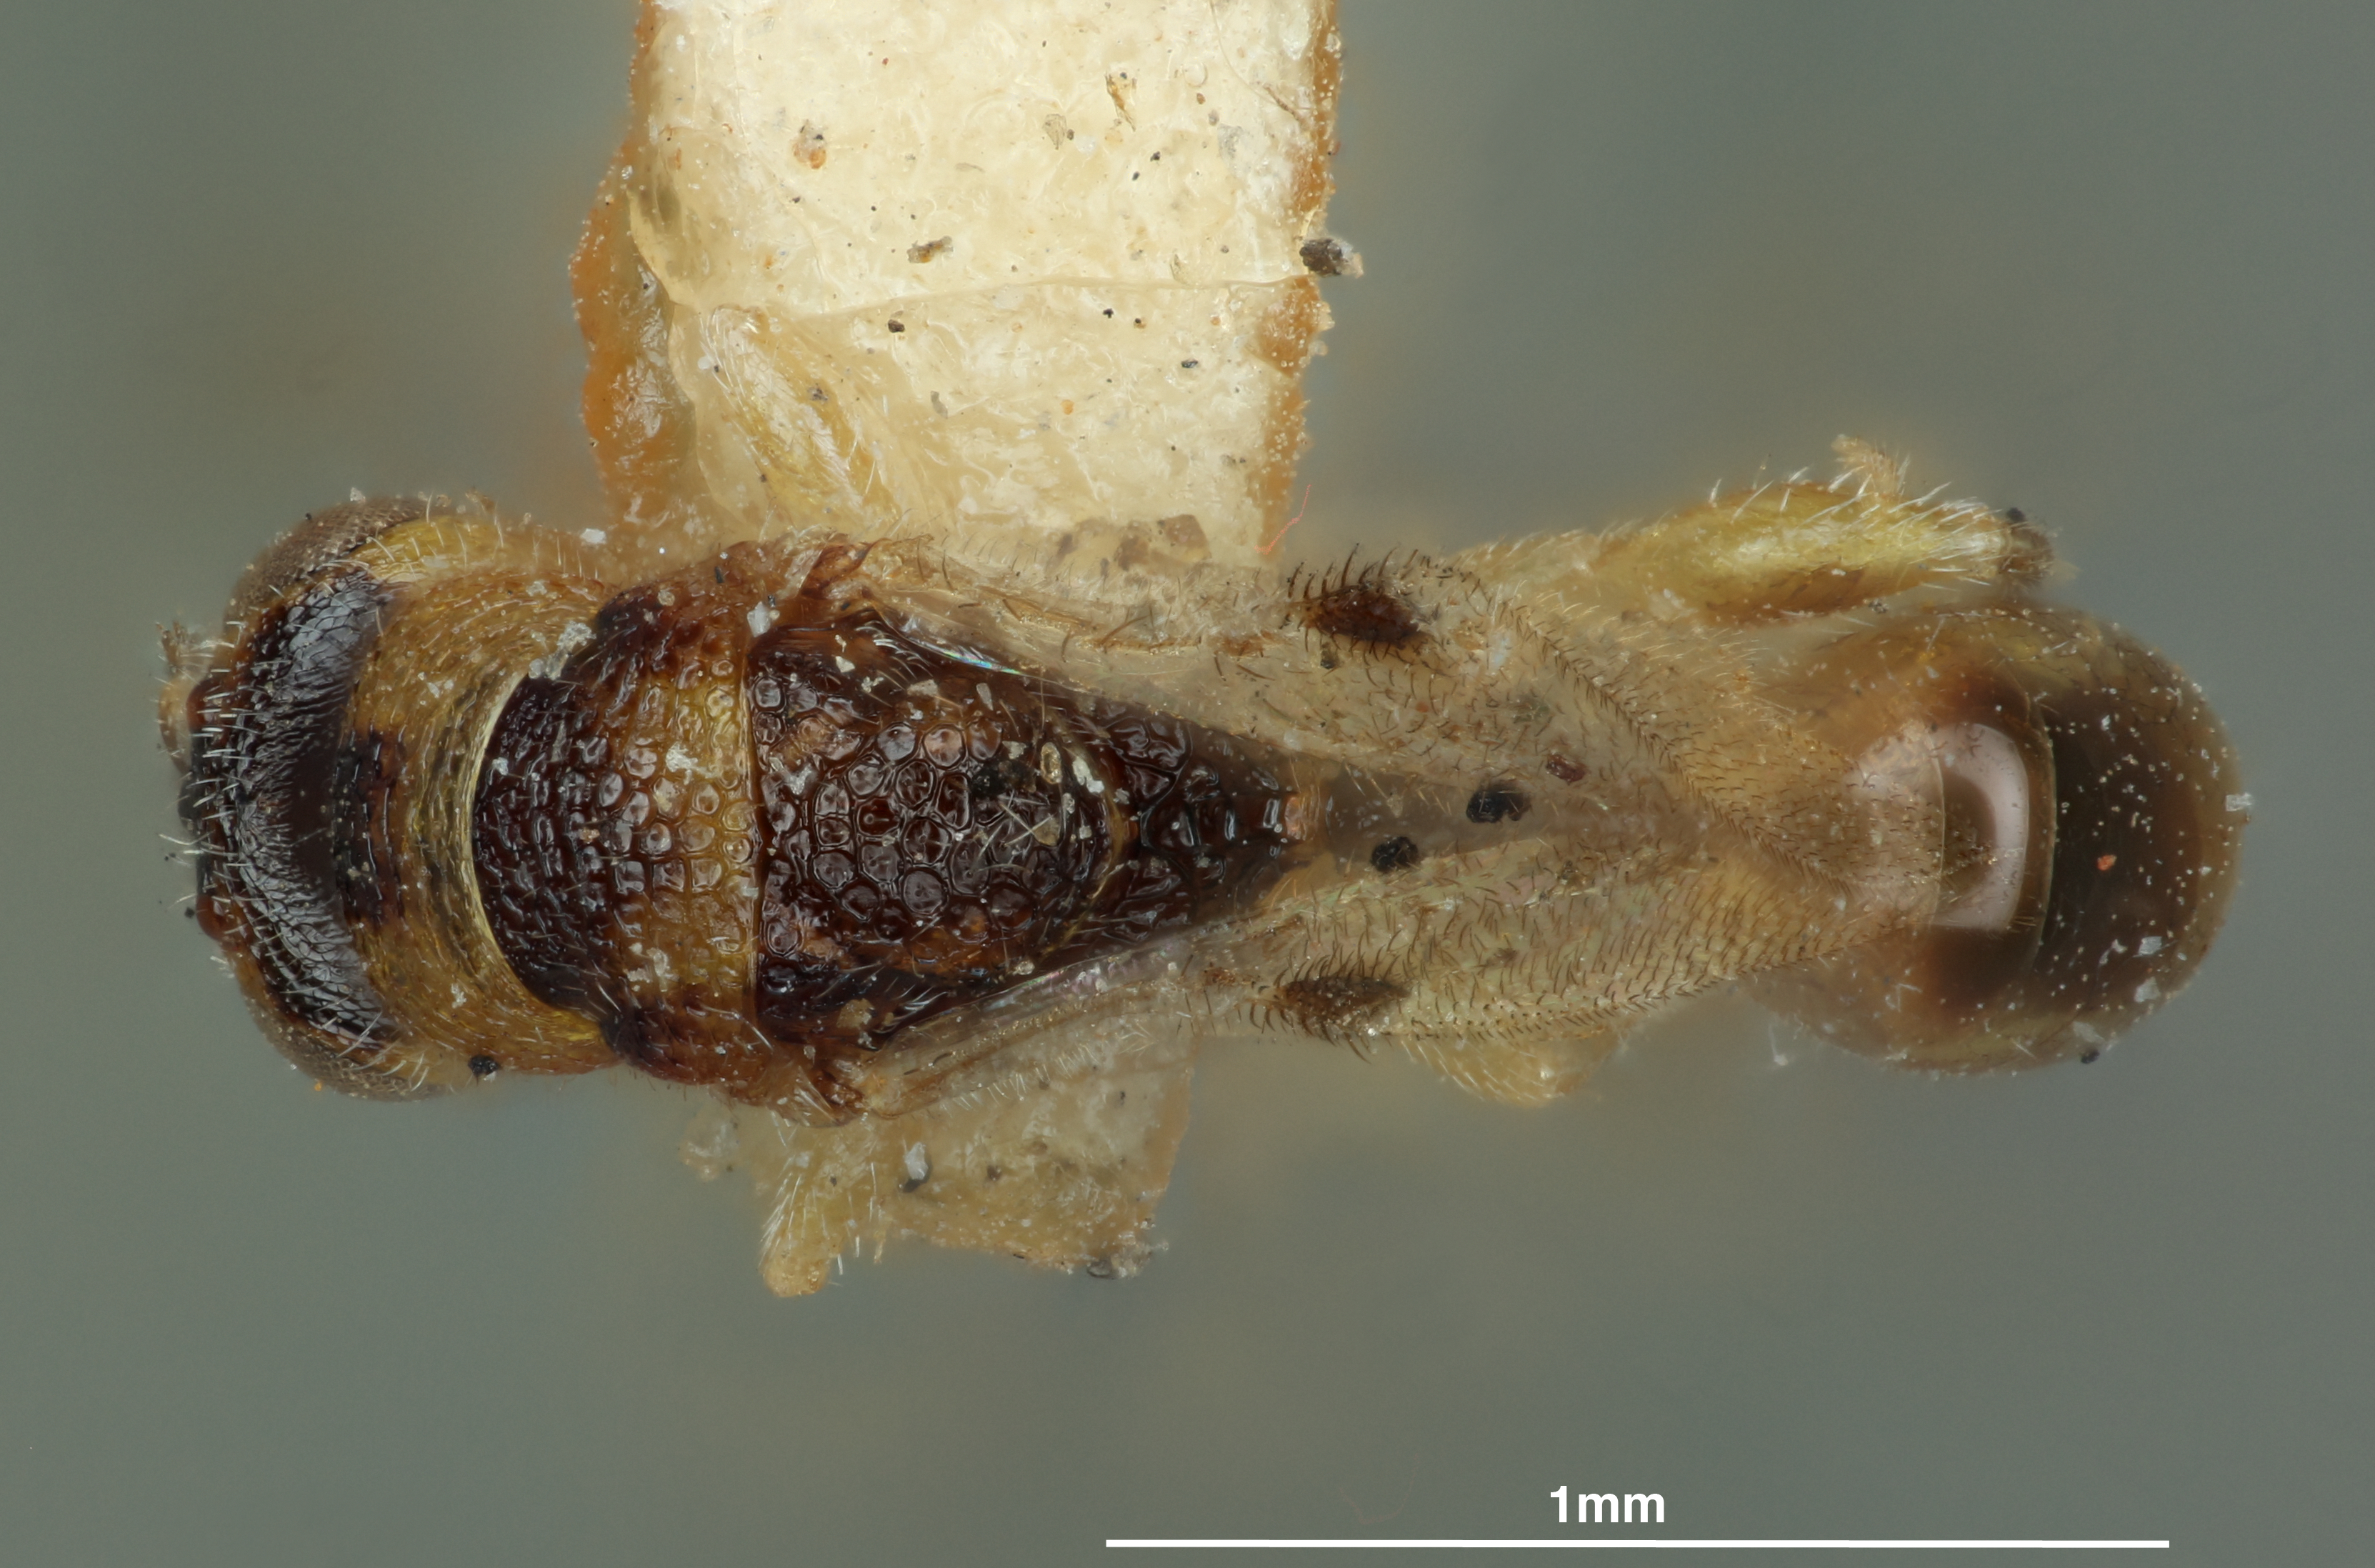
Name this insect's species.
Decatoma flavicollis
